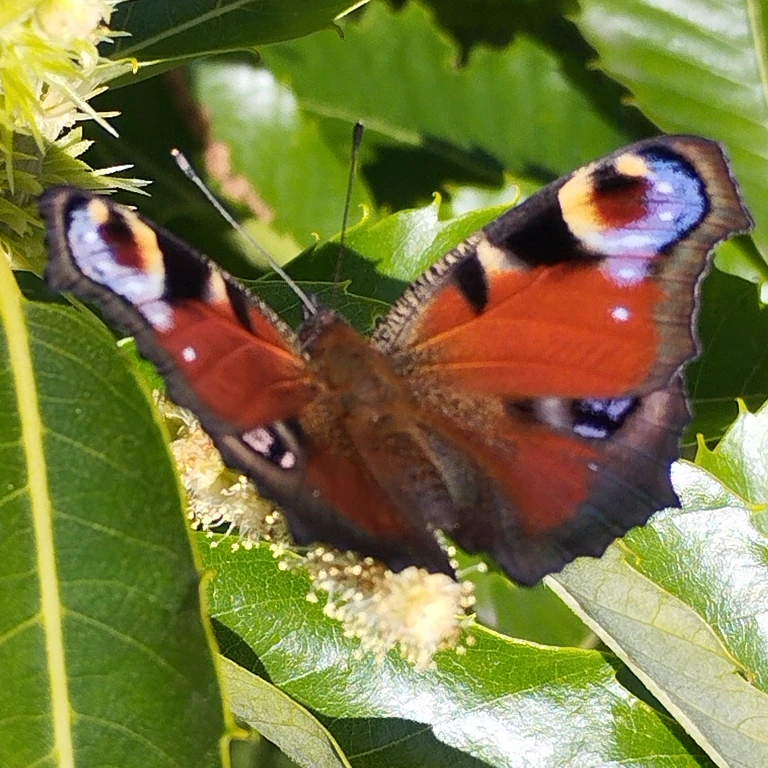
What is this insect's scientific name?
Aglais io
